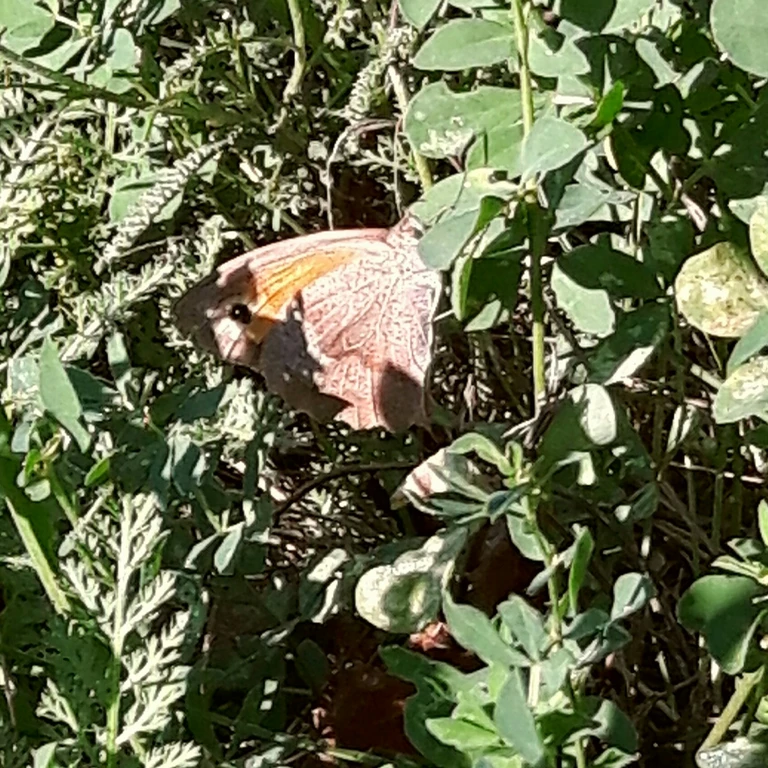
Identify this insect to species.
Maniola jurtina
